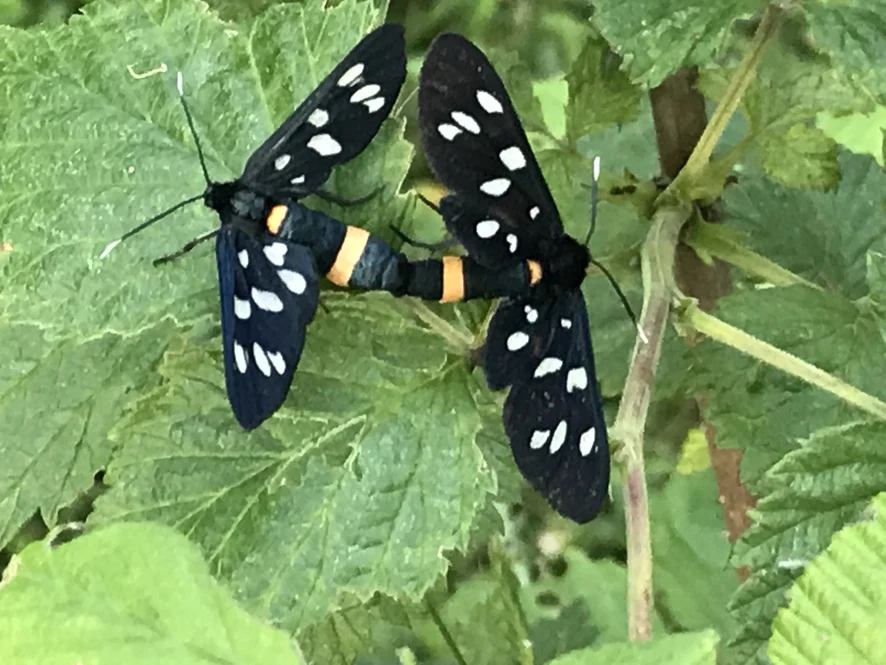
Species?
Amata phegea
